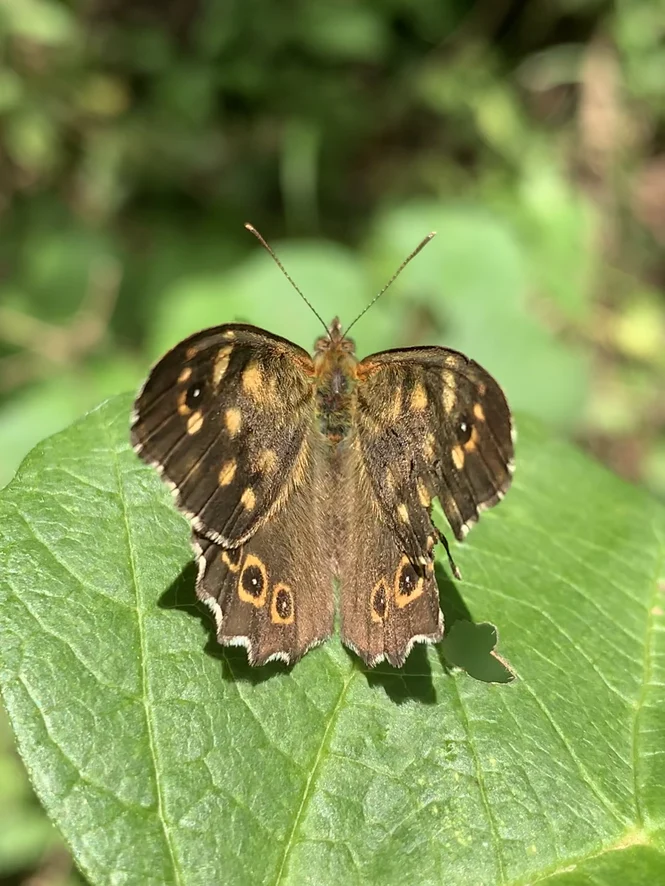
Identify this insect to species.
Pararge aegeria
